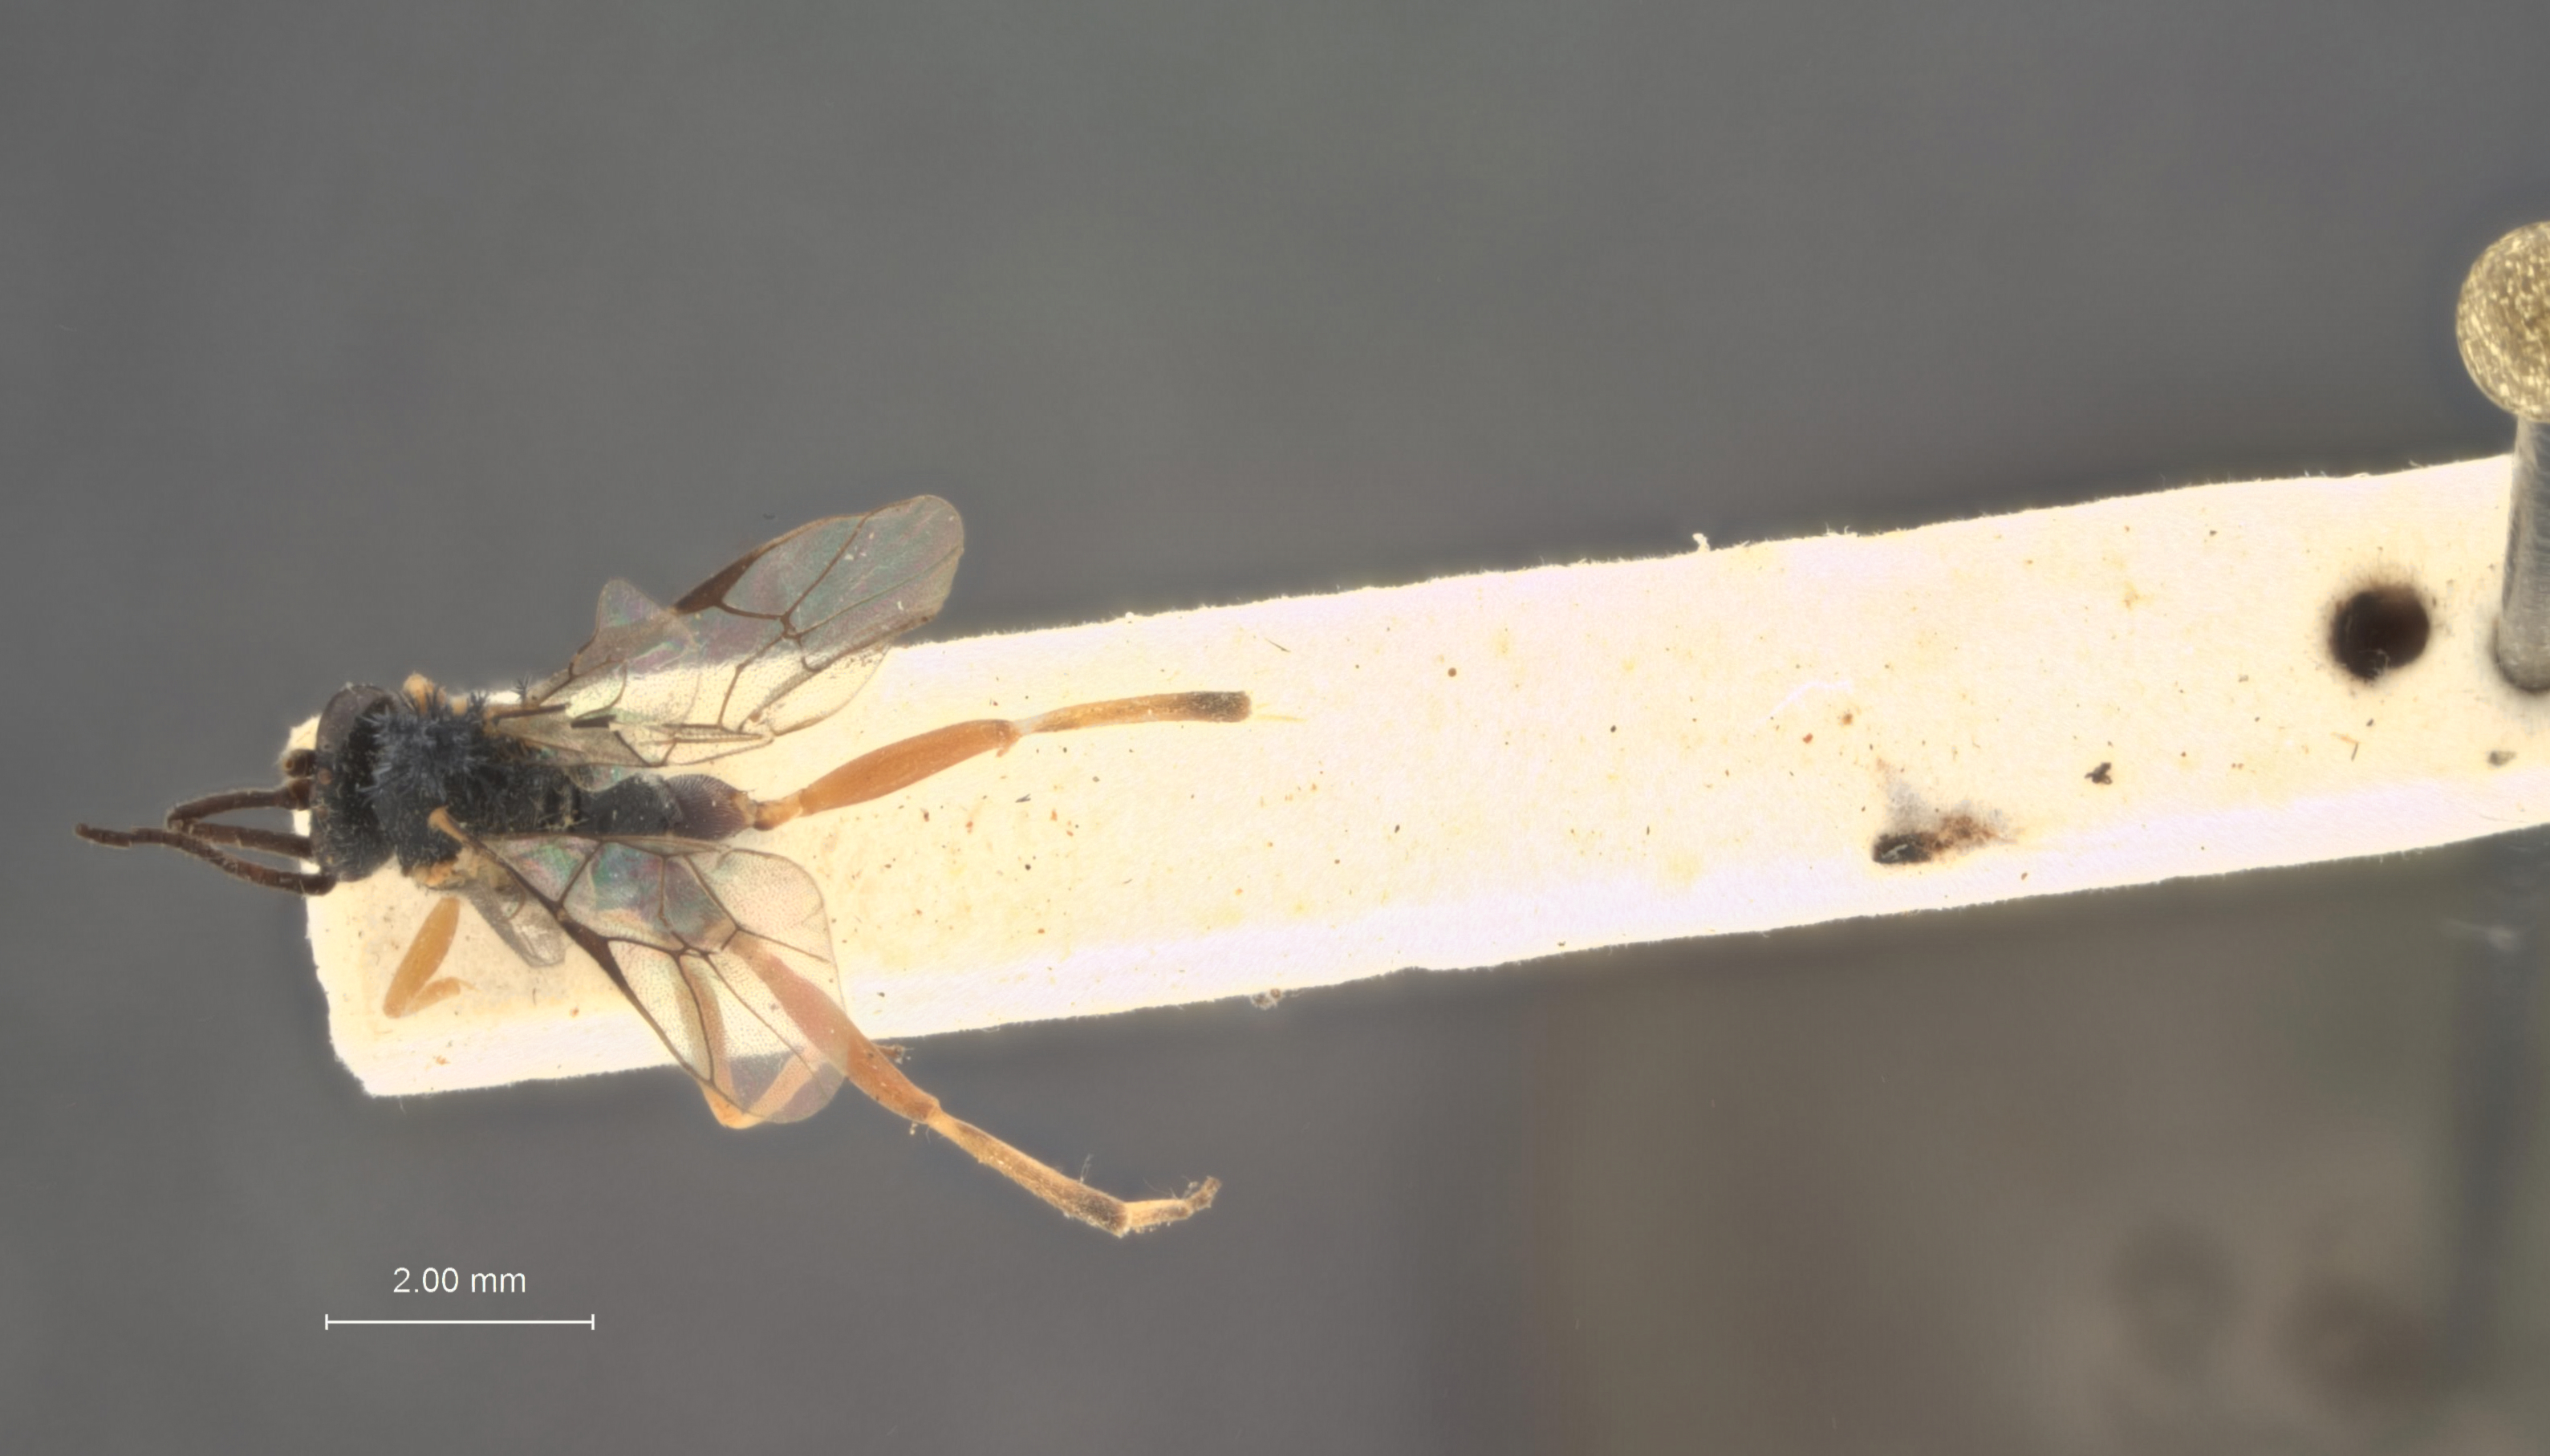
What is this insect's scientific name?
Hyposoter lymantriae
